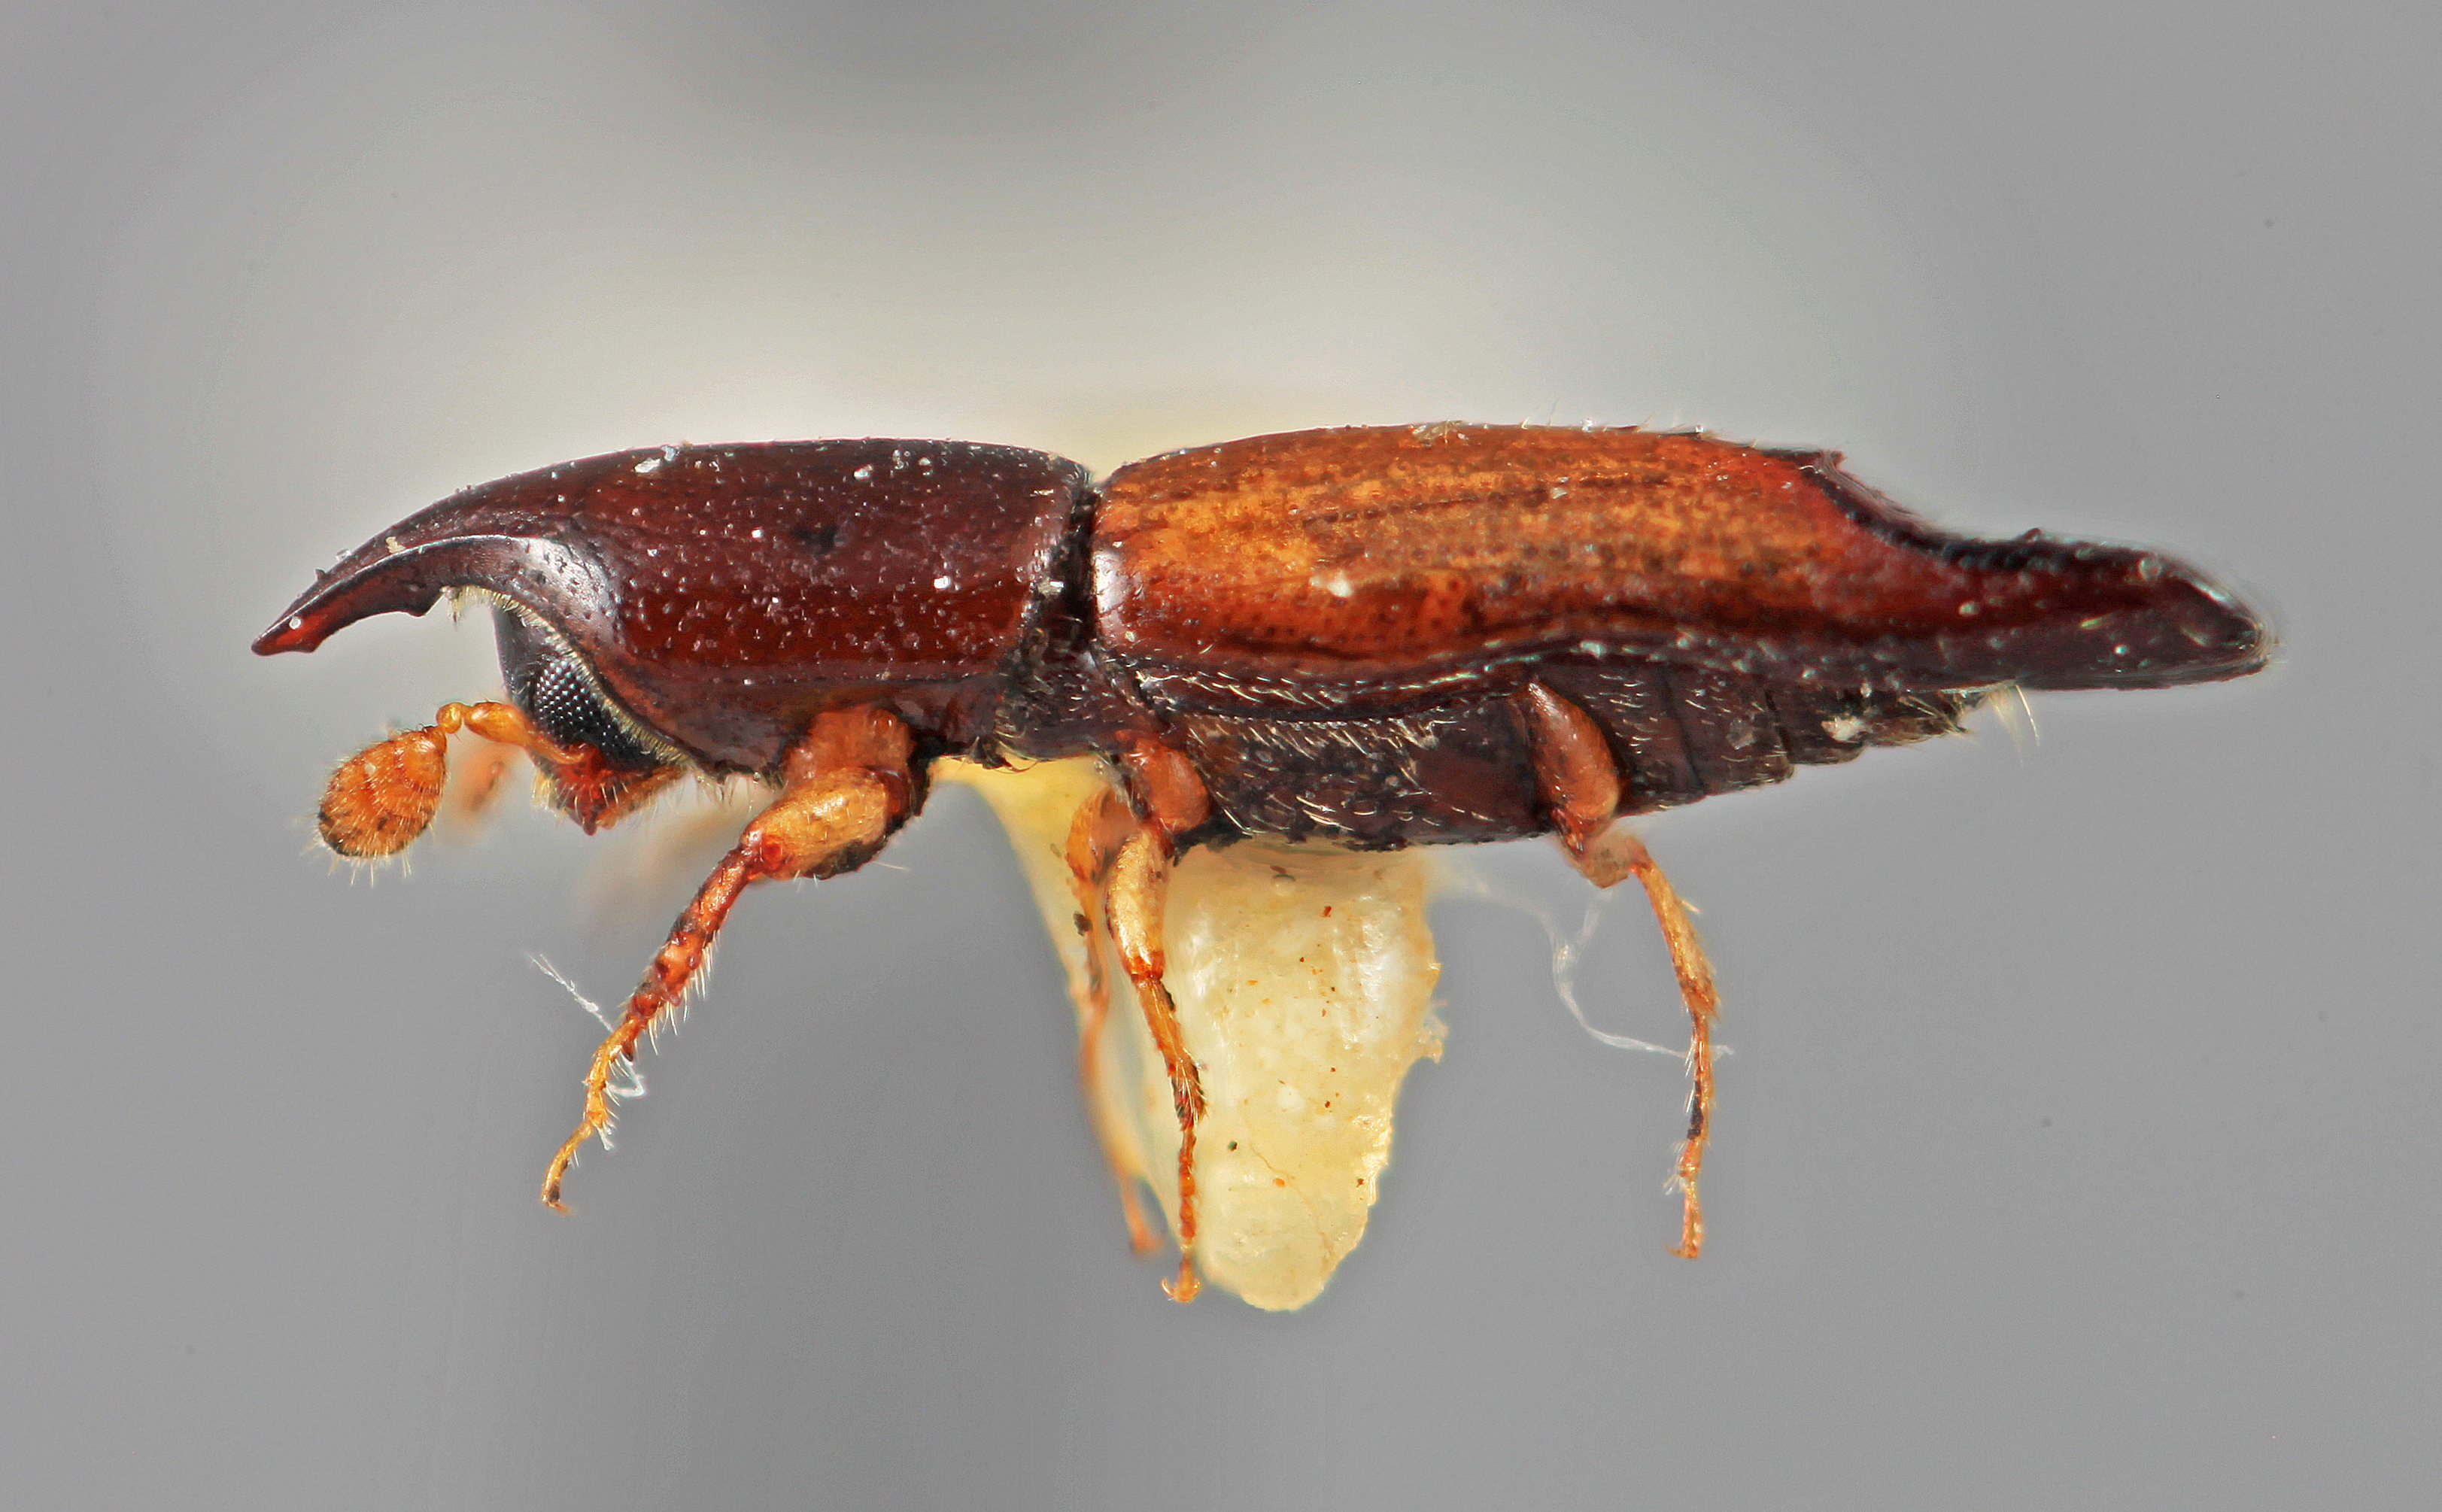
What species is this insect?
Amphicranus mucronatus
